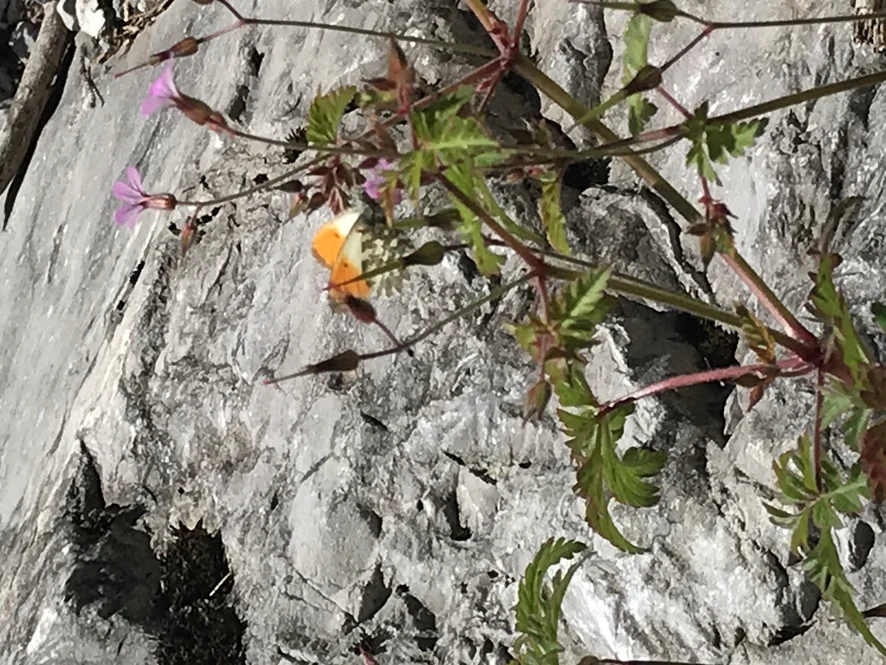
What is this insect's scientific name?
Anthocharis cardamines
